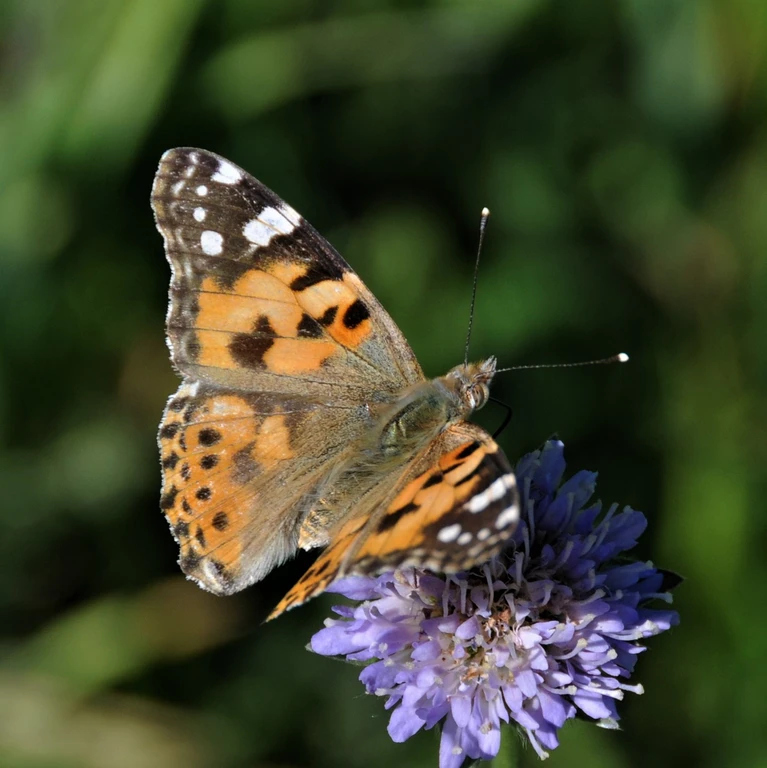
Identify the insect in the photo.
Vanessa cardui
